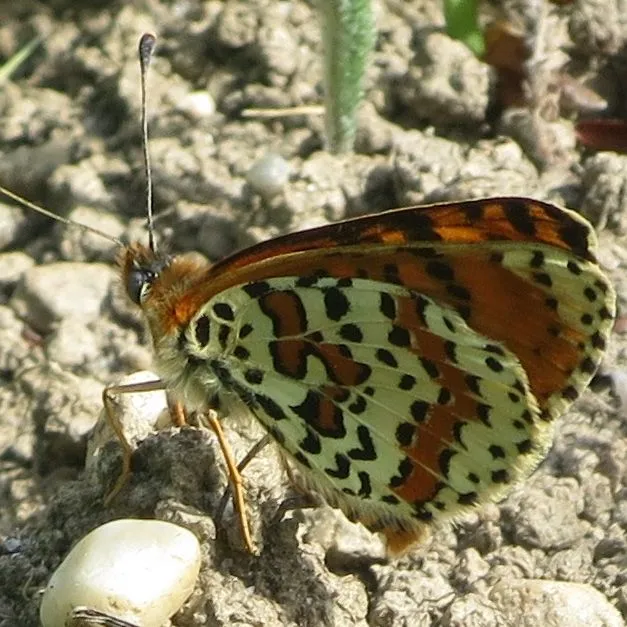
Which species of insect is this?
Melitaea didyma
